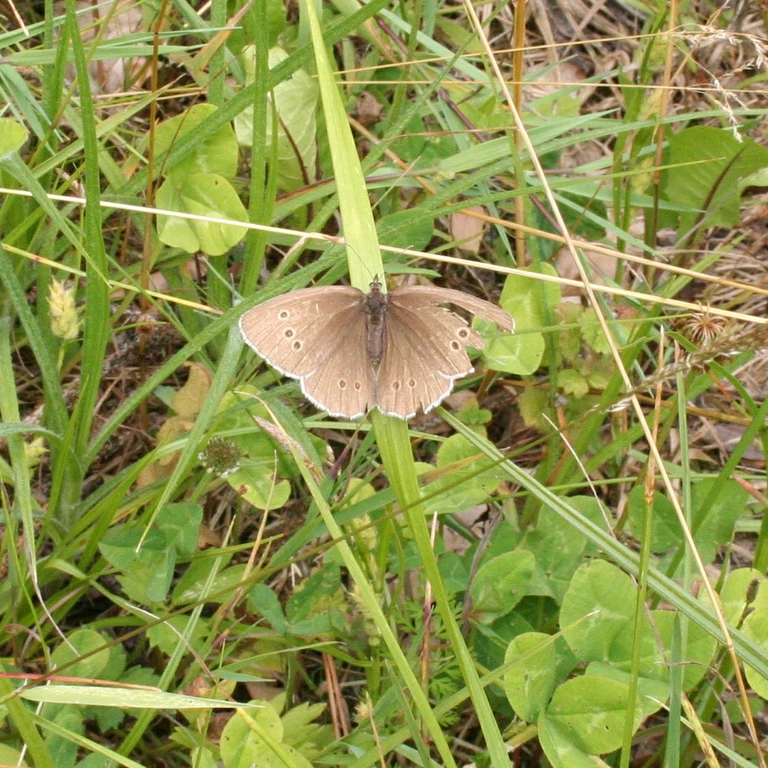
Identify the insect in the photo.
Aphantopus hyperantus
